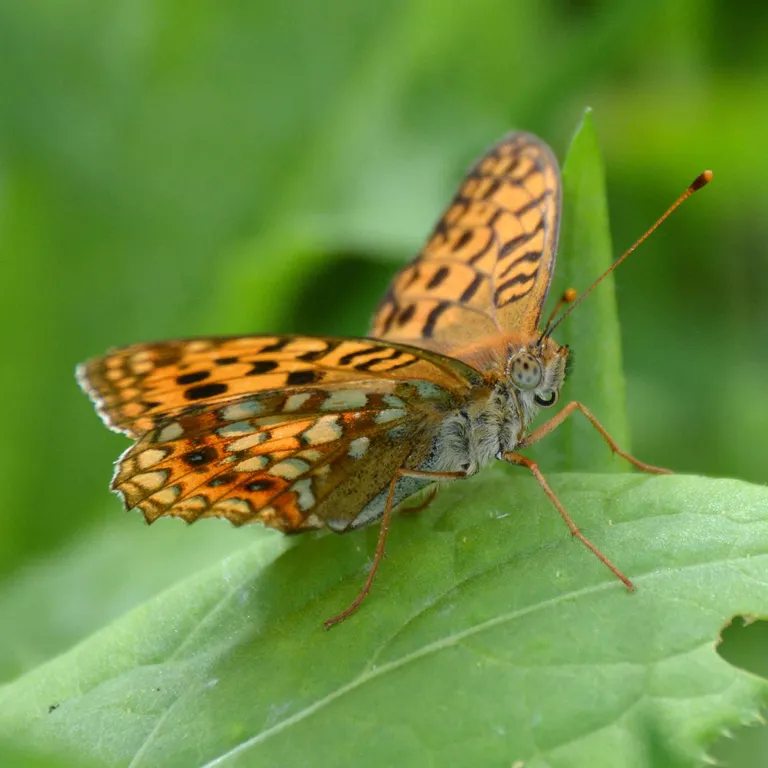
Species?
Fabriciana adippe
